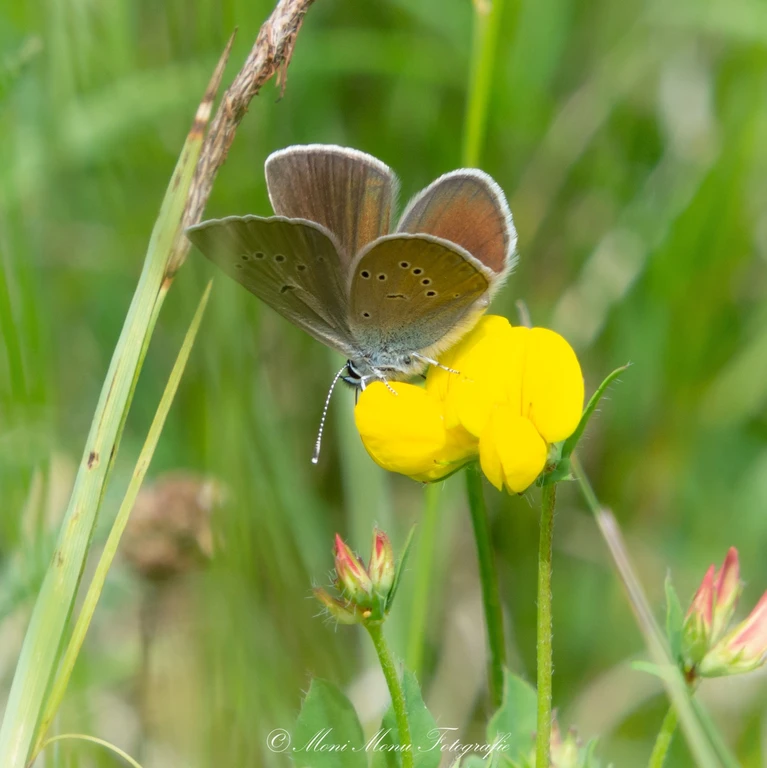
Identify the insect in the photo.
Cyaniris semiargus
